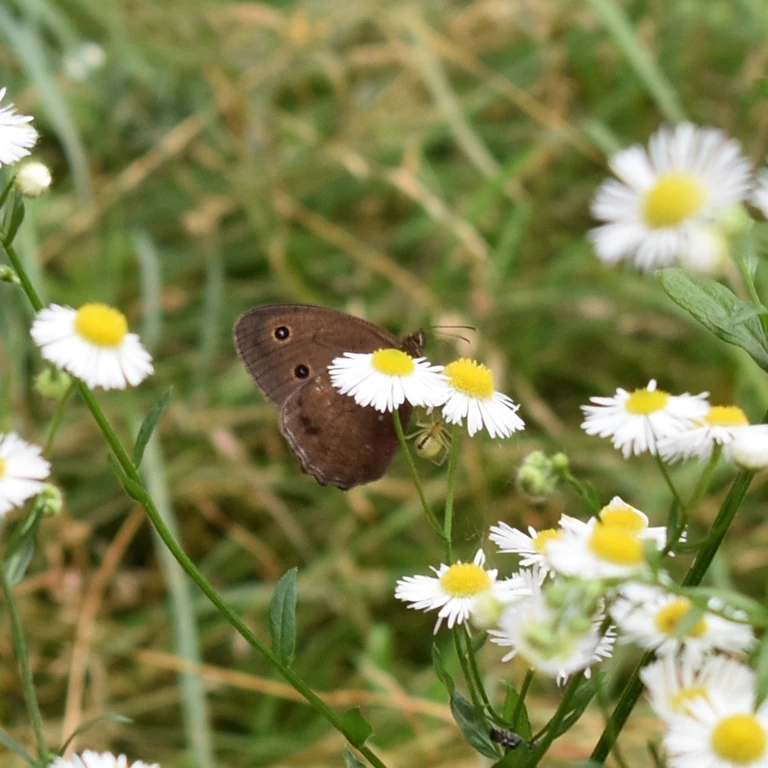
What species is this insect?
Minois dryas
